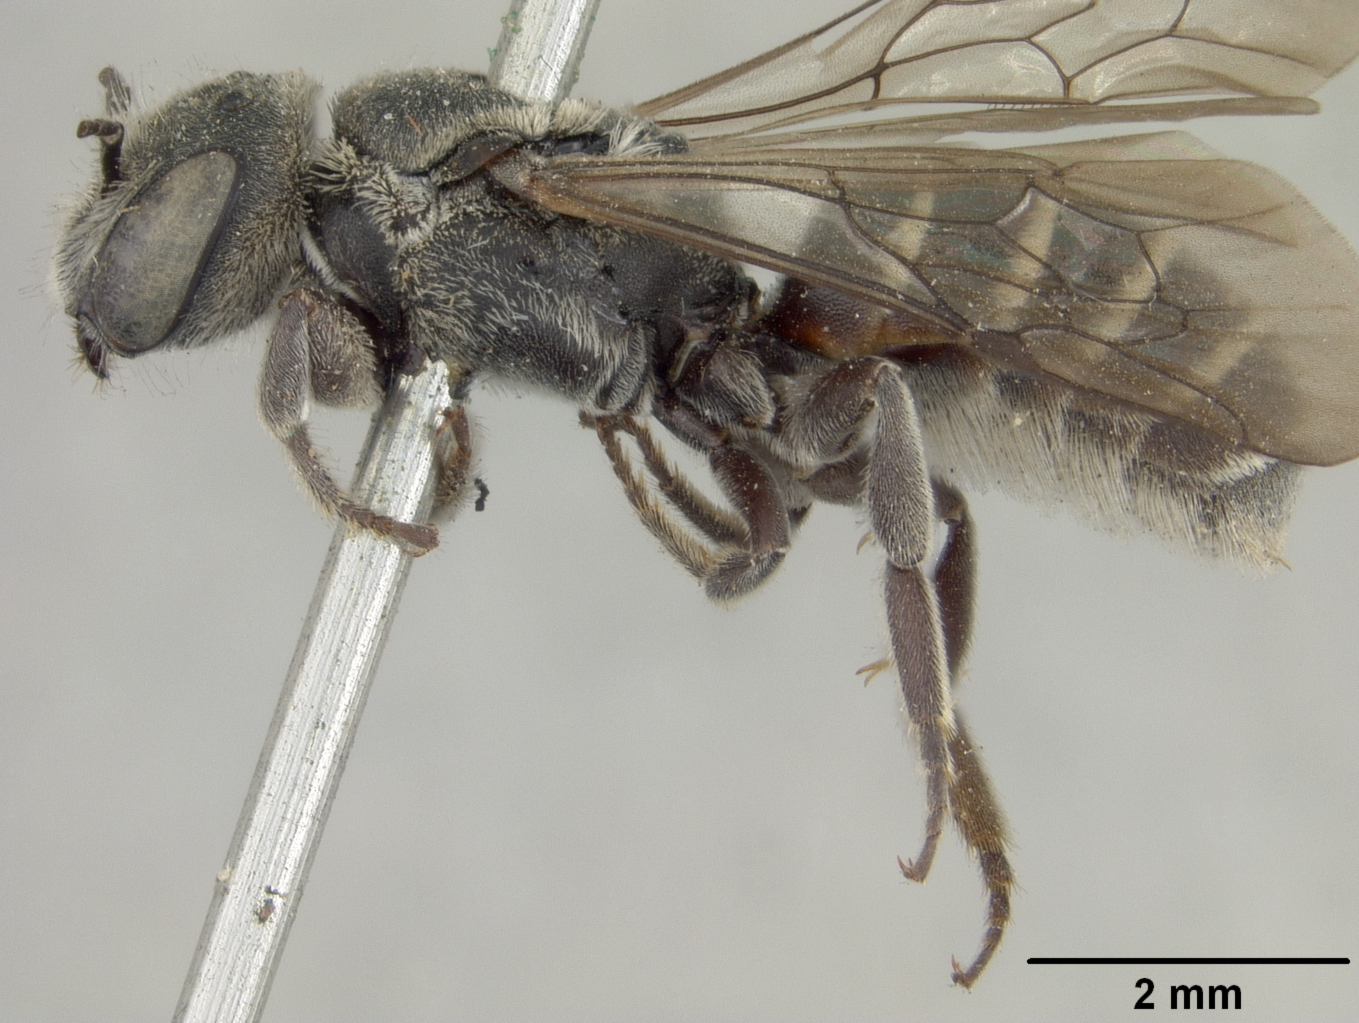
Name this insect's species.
Heriades albicinctum
